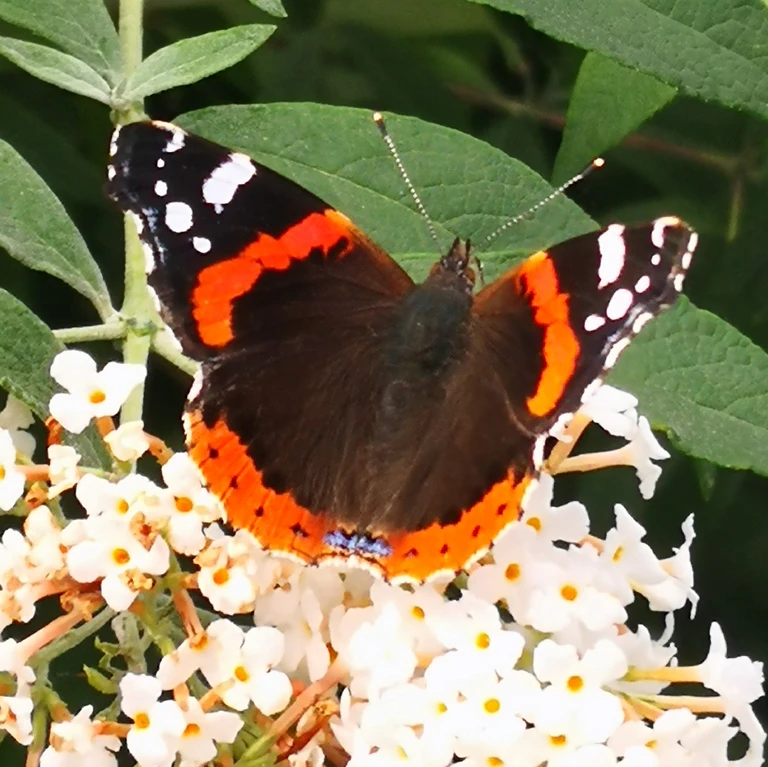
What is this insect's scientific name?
Vanessa atalanta
